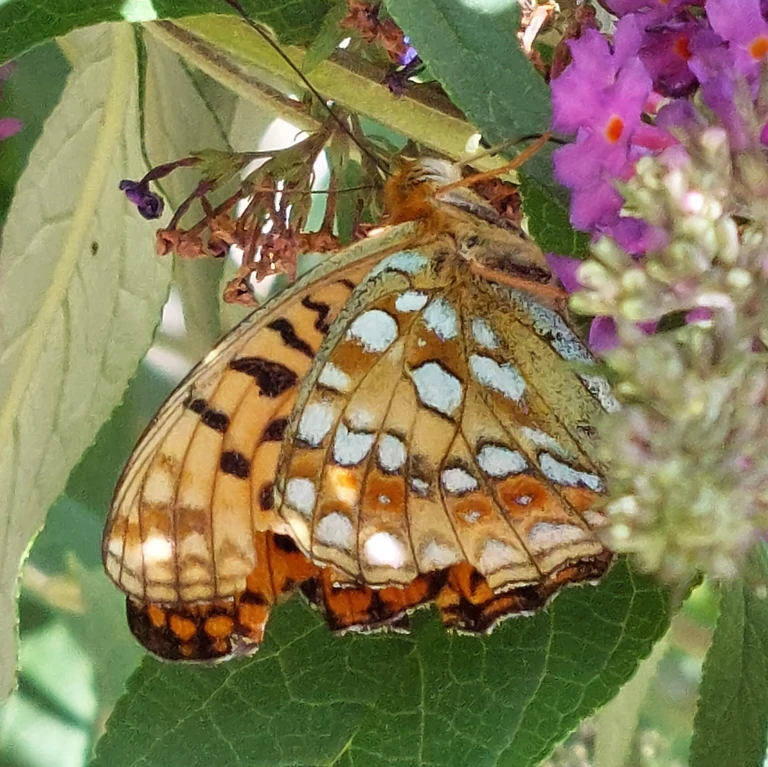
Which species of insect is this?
Fabriciana adippe
